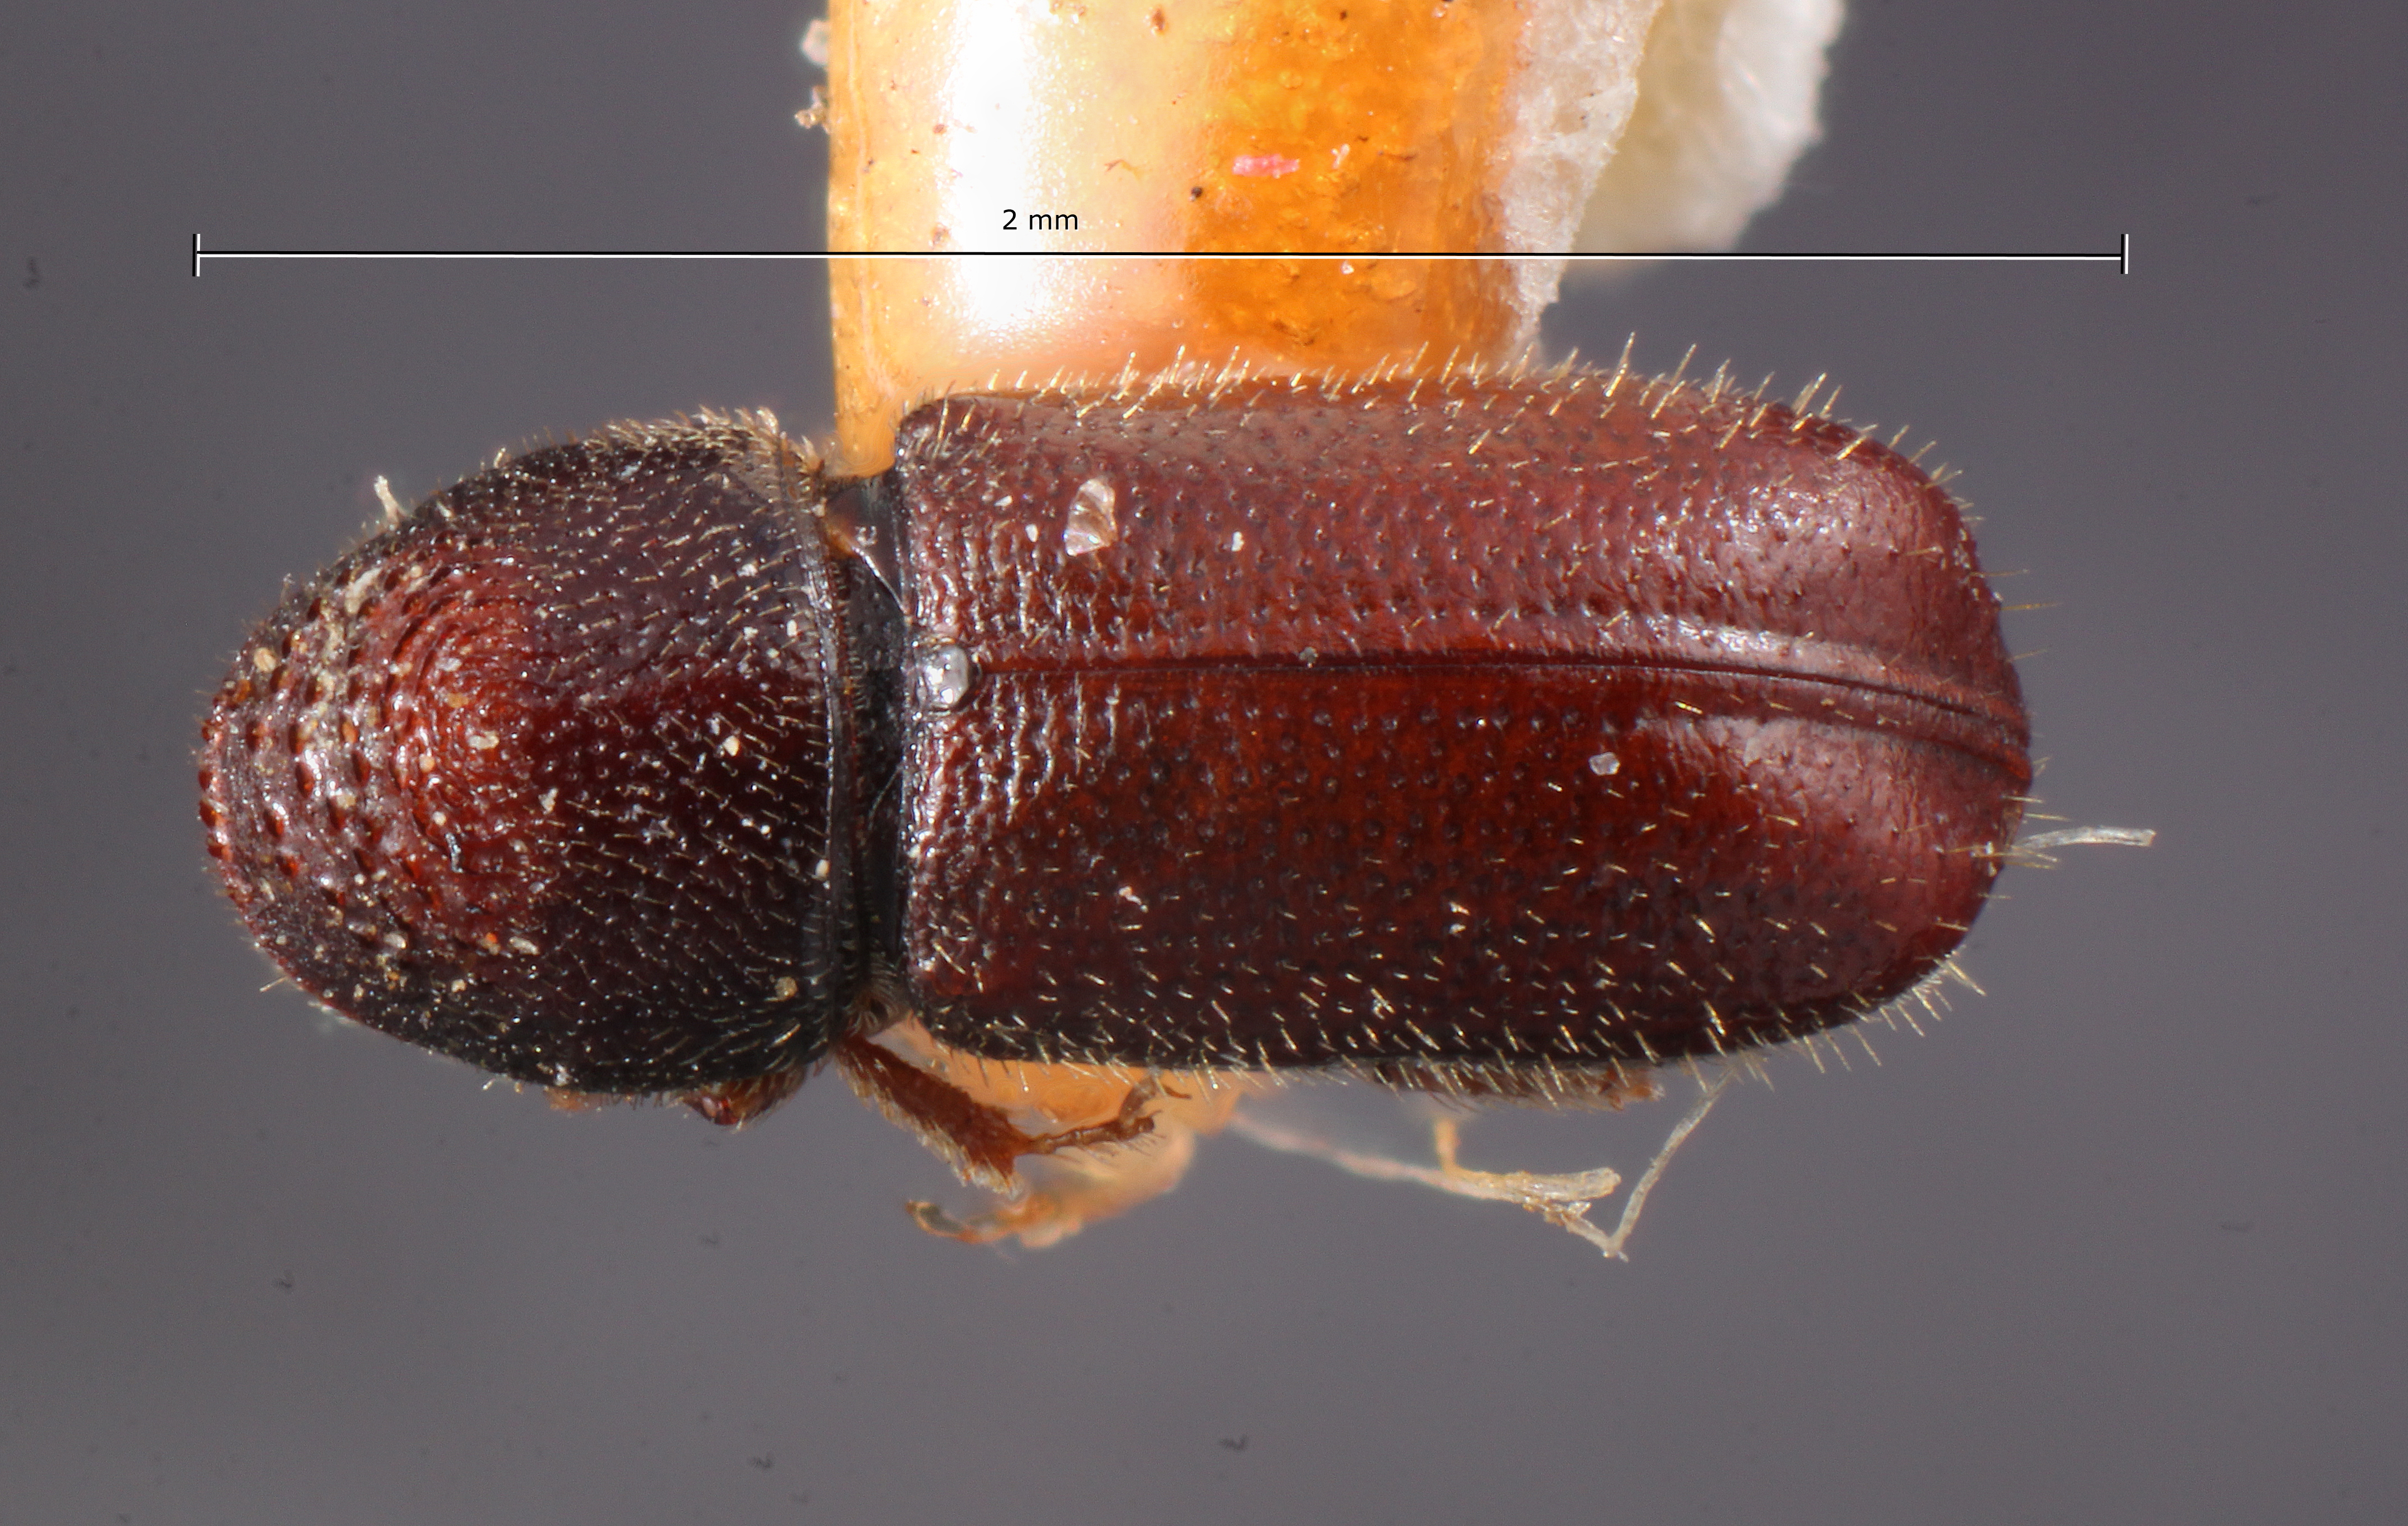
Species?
Pityophthorus idoneus
